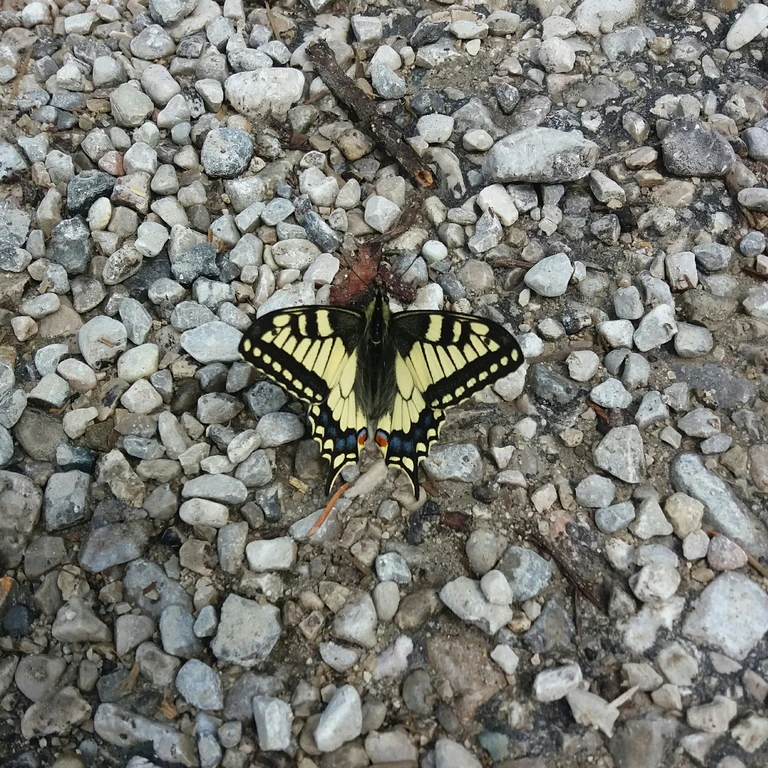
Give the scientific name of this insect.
Papilio machaon
